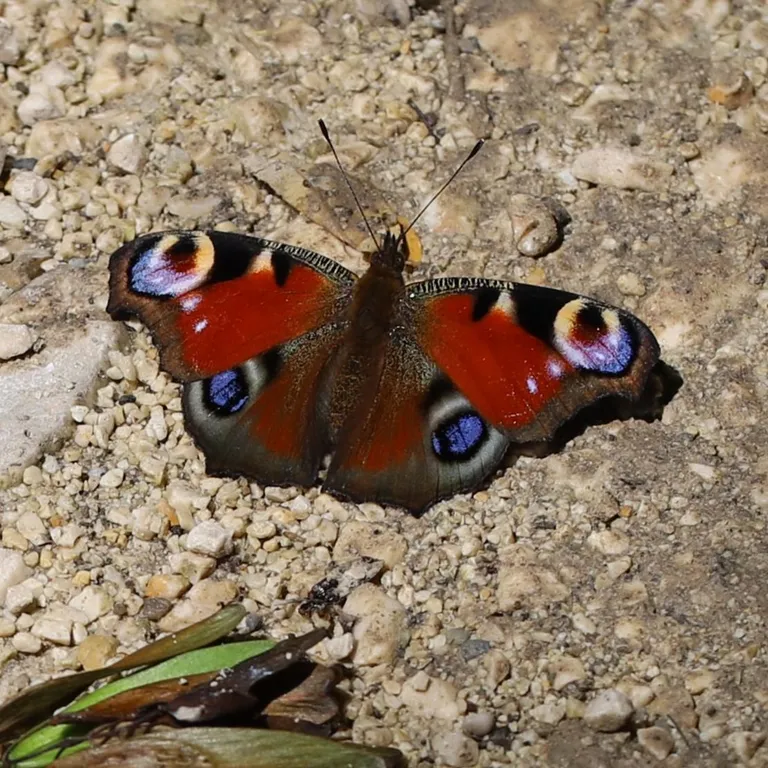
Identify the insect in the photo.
Aglais io
